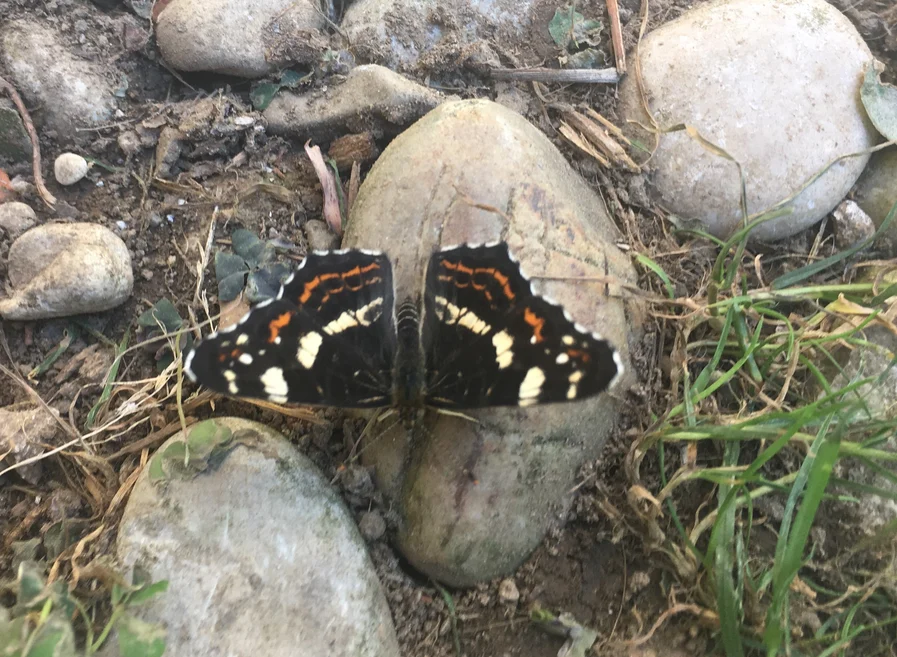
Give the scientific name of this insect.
Araschnia levana
